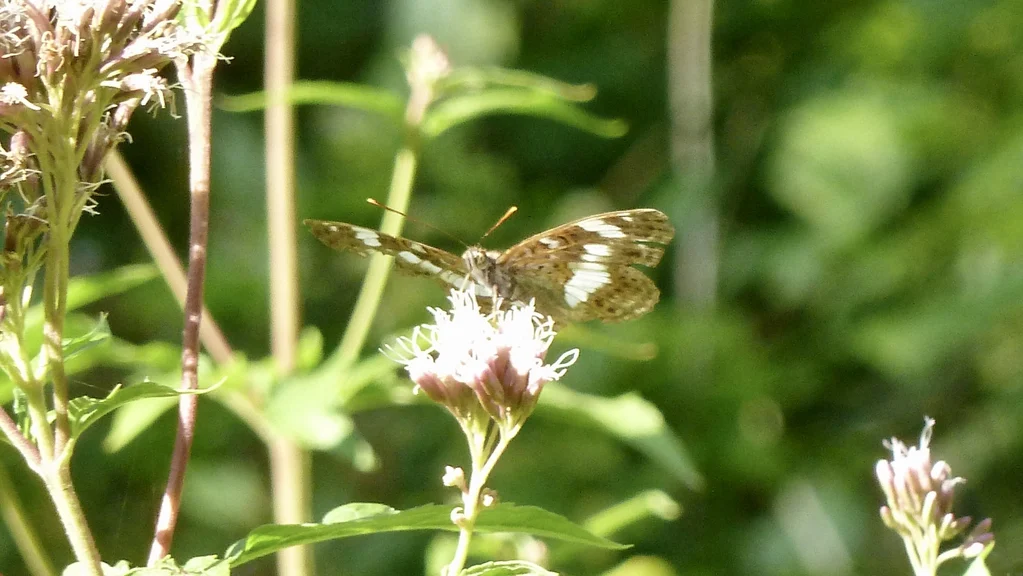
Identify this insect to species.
Limenitis camilla (also Ladoga camilla)
